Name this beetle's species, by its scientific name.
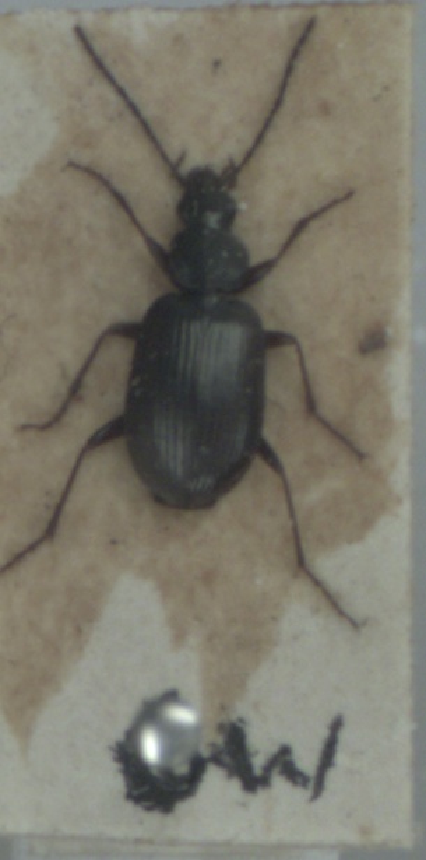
Agonum micans
